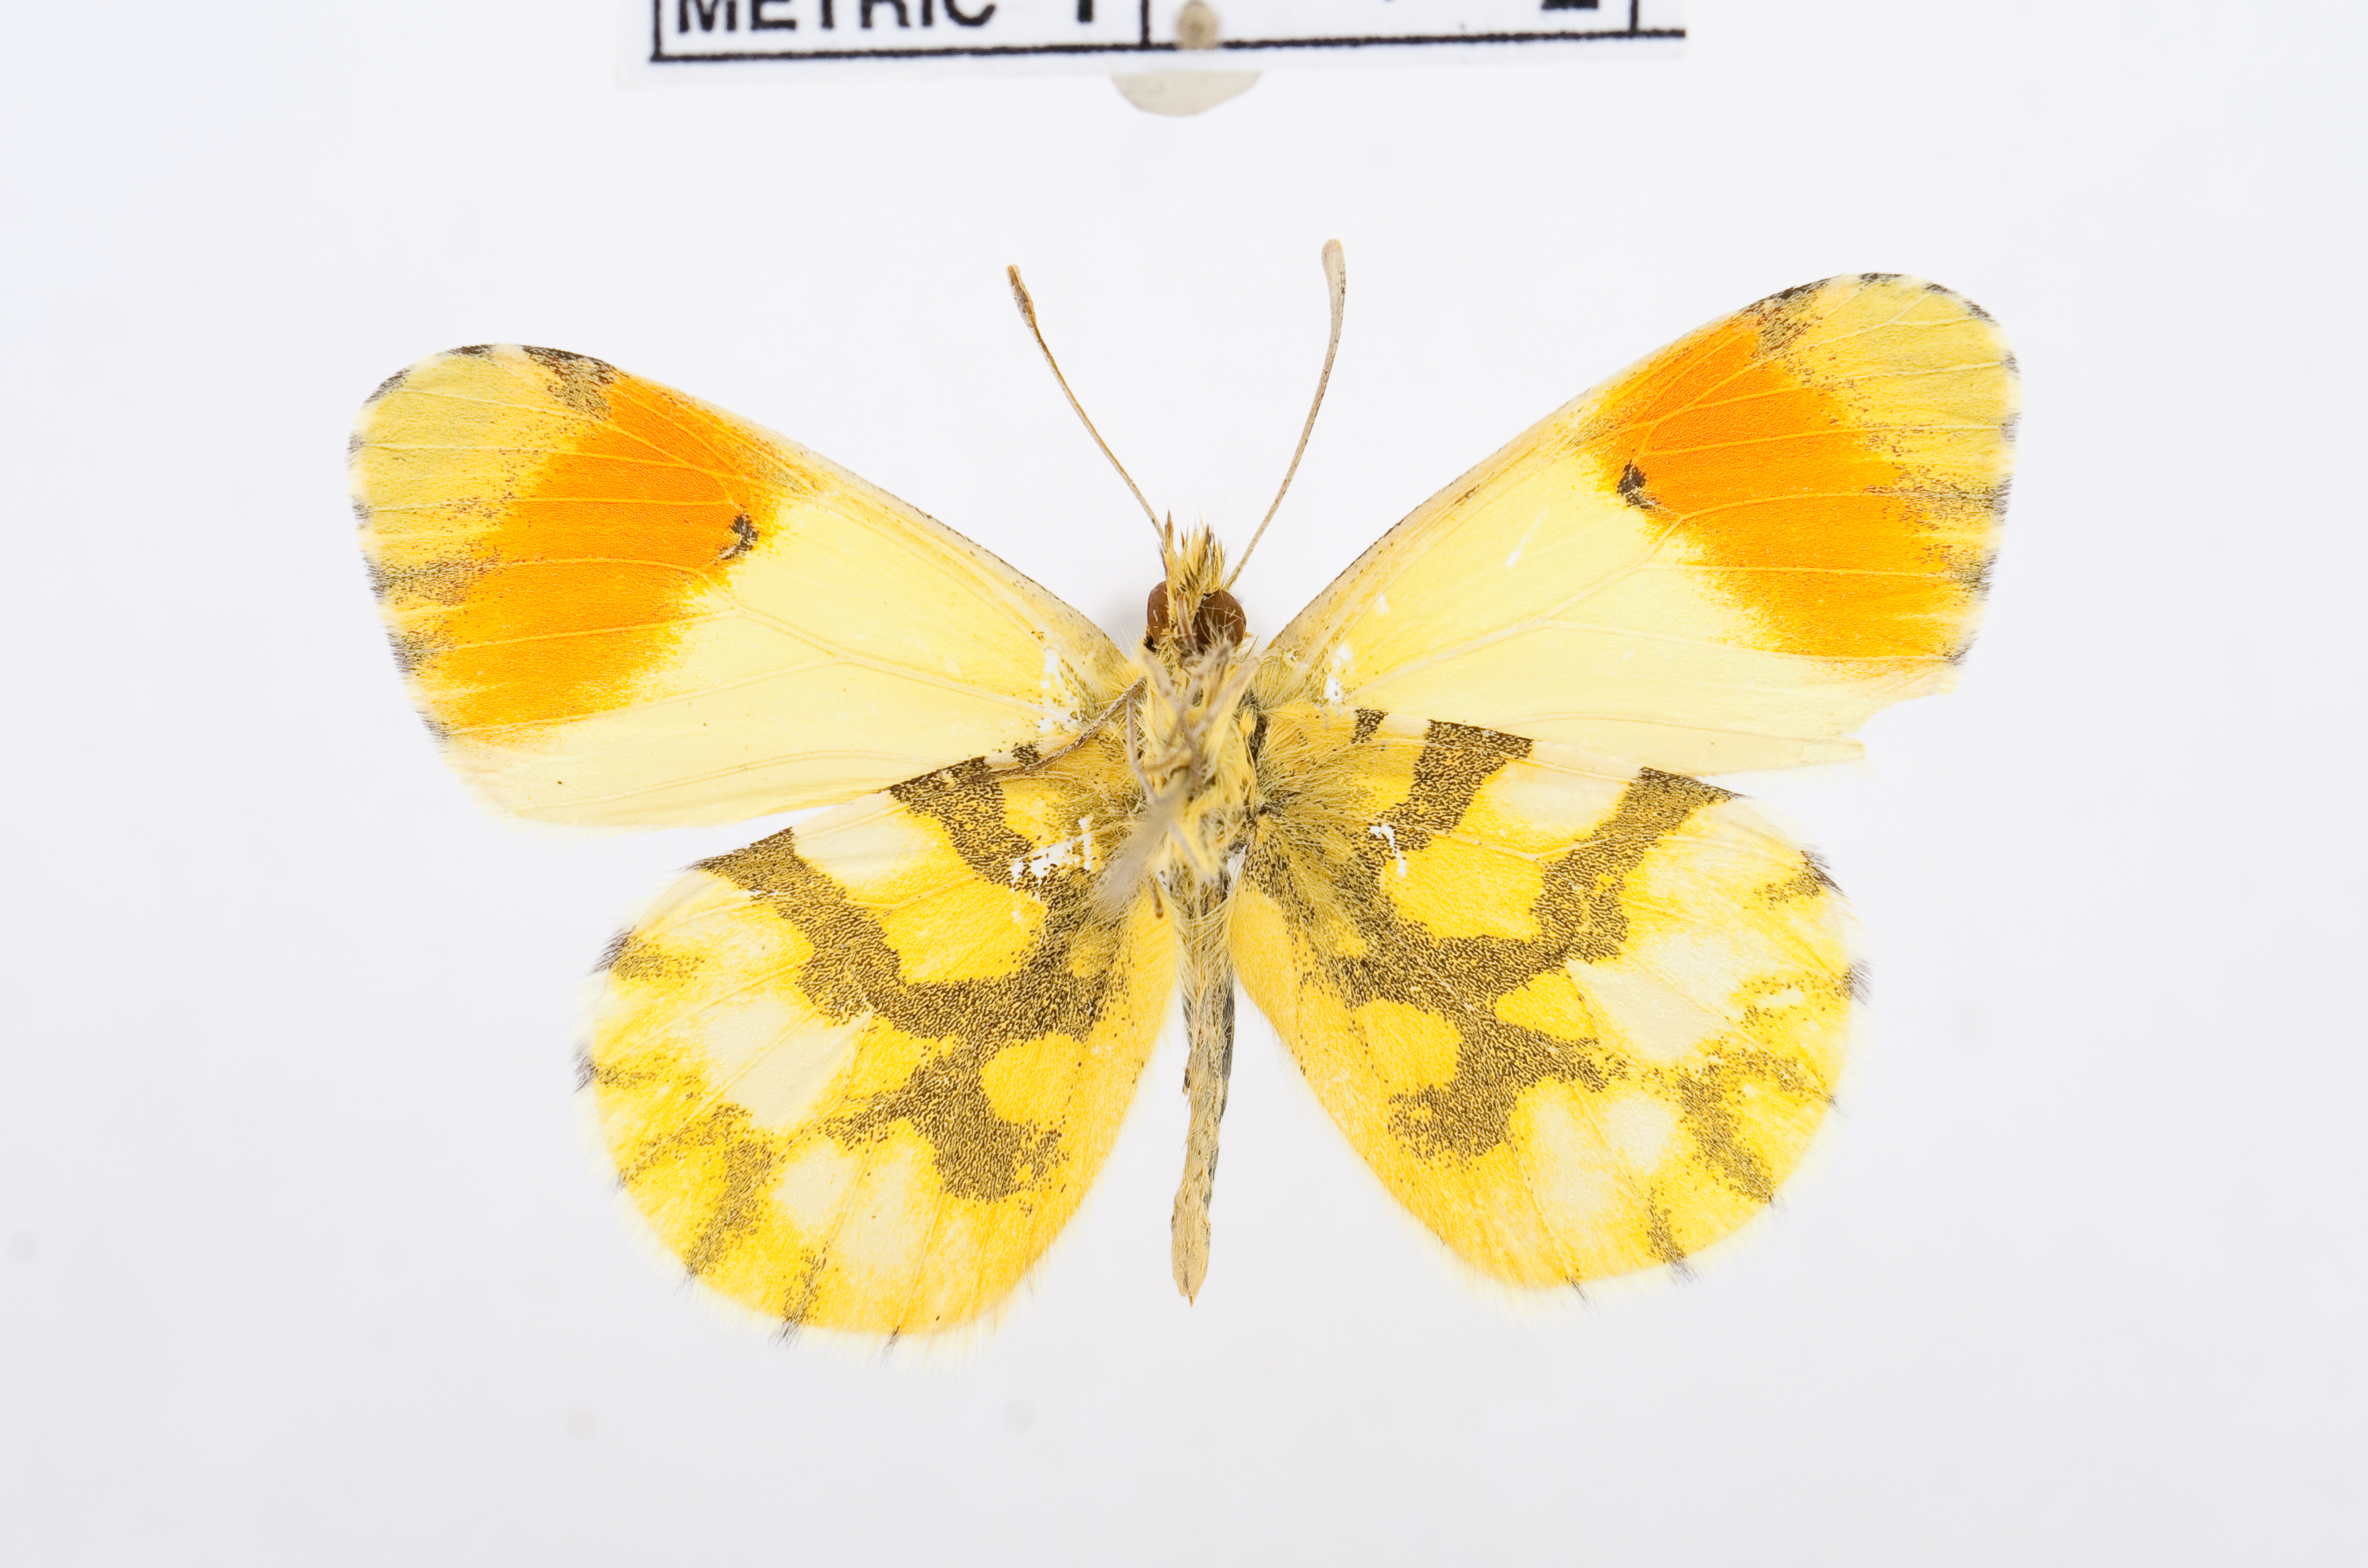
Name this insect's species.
Anthocharis euphenoides
